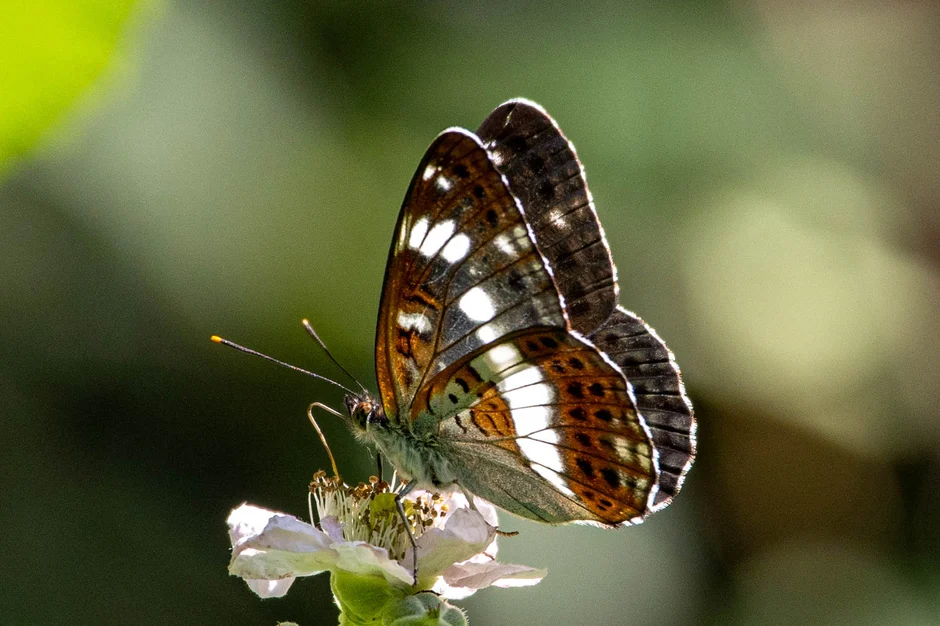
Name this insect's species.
Limenitis camilla (also Ladoga camilla)
